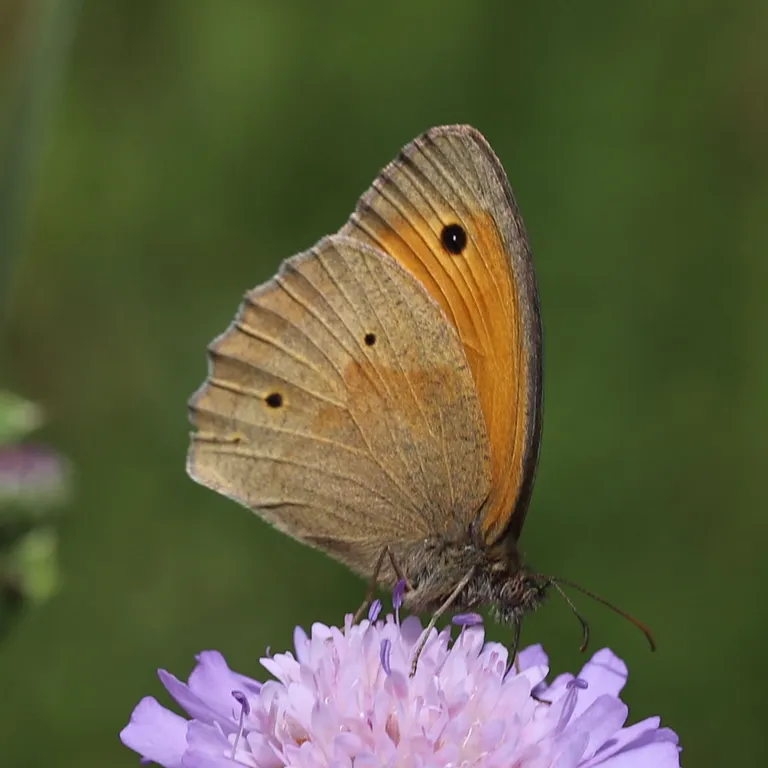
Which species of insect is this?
Maniola jurtina
